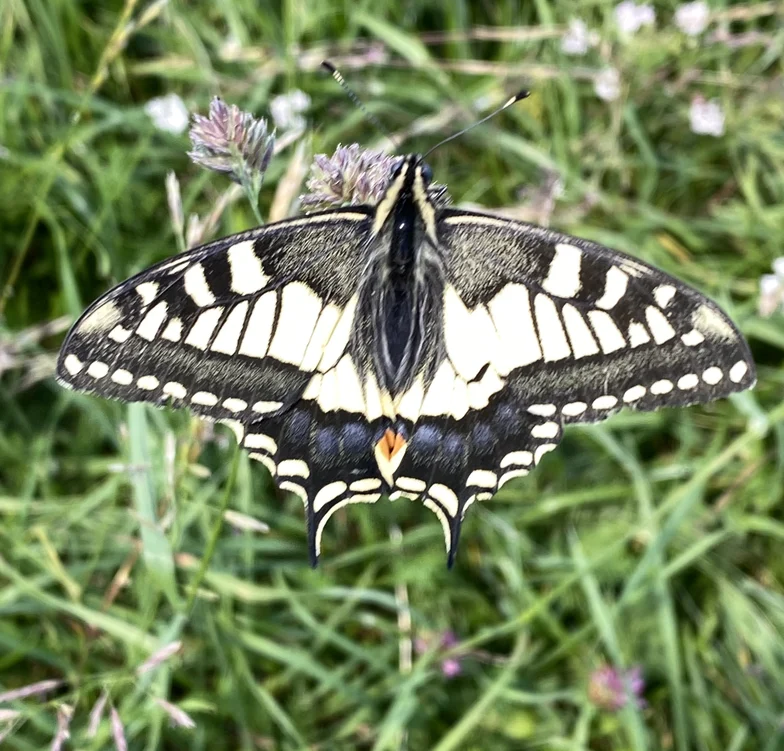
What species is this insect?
Papilio machaon
